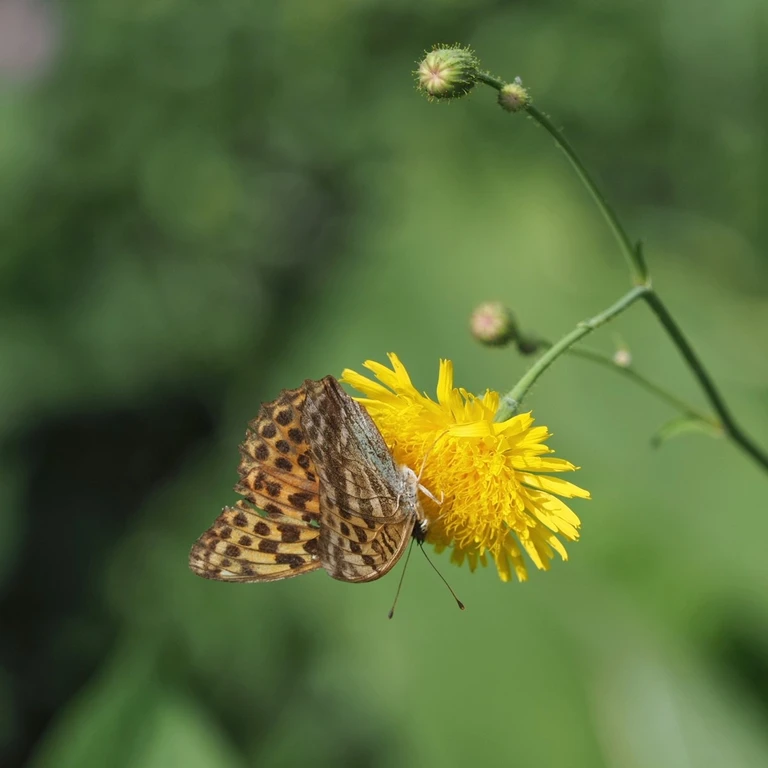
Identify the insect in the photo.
Argynnis paphia
